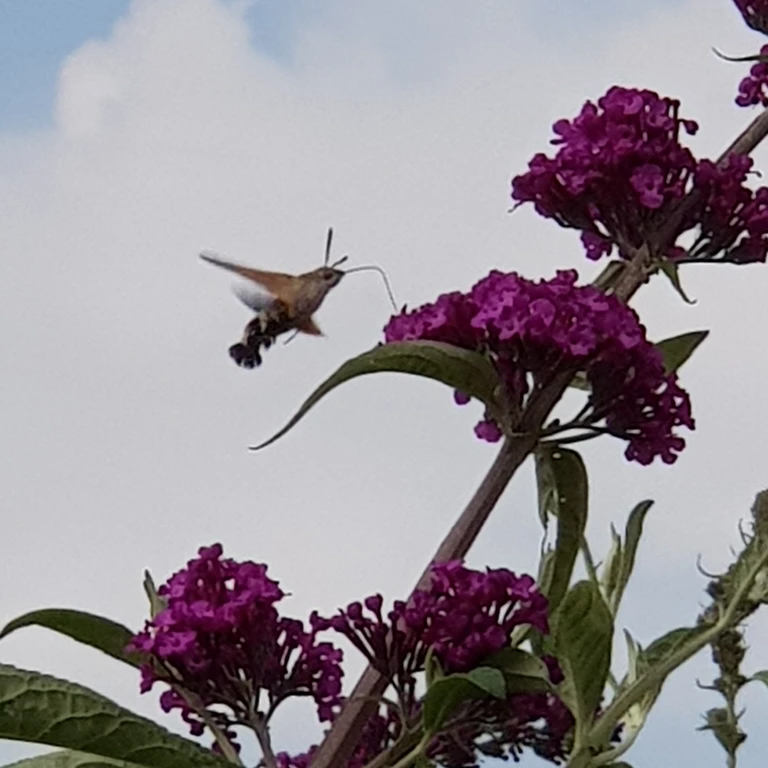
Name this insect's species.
Macroglossum stellatarum
